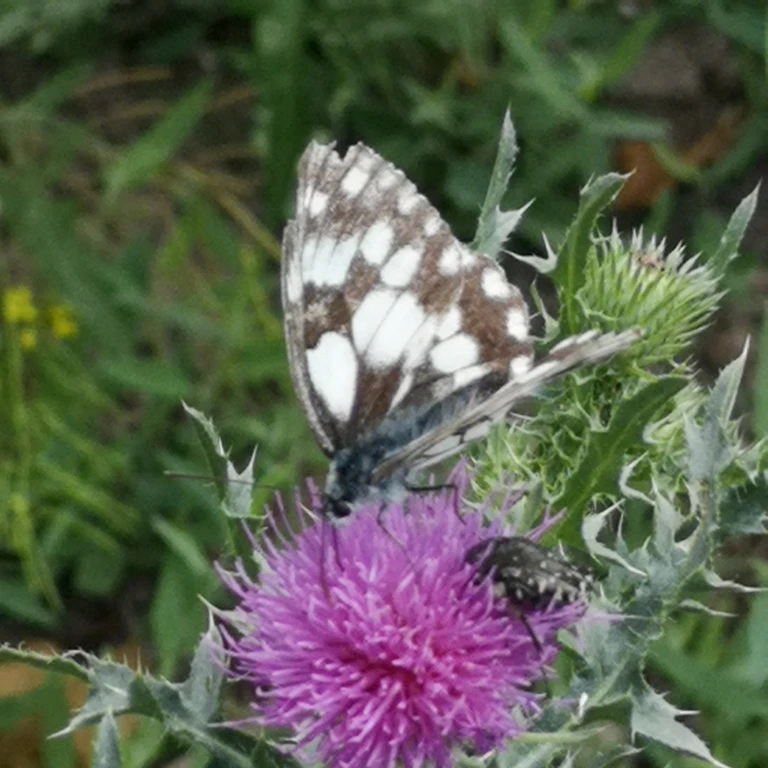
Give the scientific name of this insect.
Melanargia galathea
